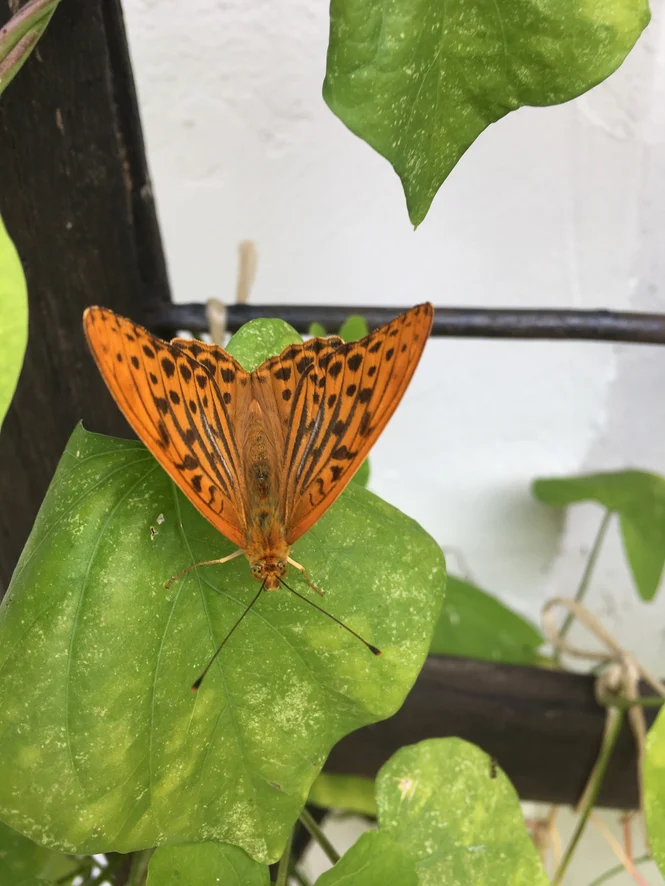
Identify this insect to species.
Argynnis paphia
